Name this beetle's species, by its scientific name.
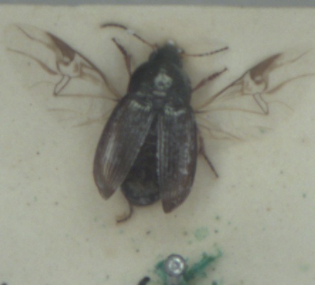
Amara familiaris
